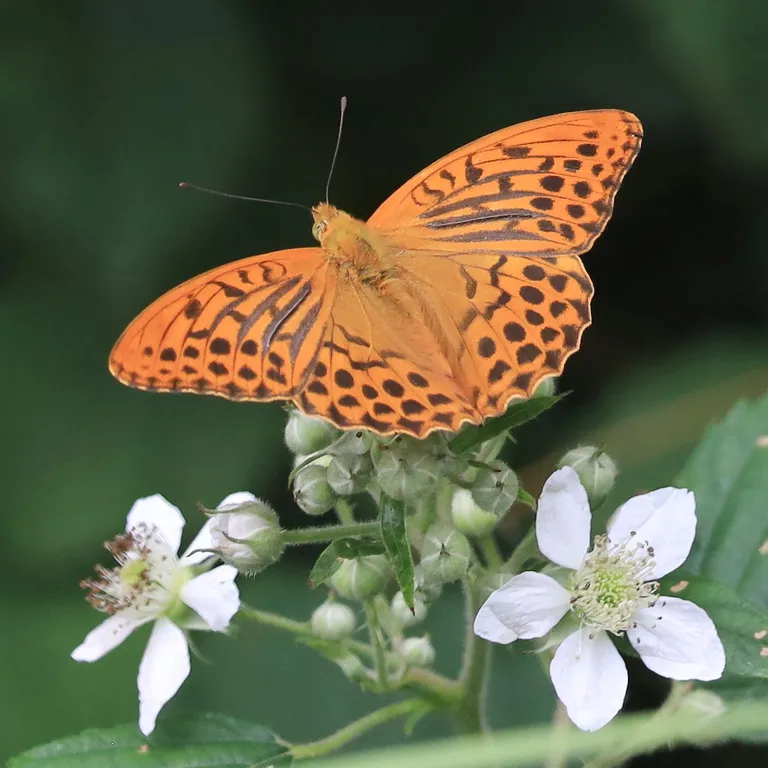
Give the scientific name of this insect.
Argynnis paphia
